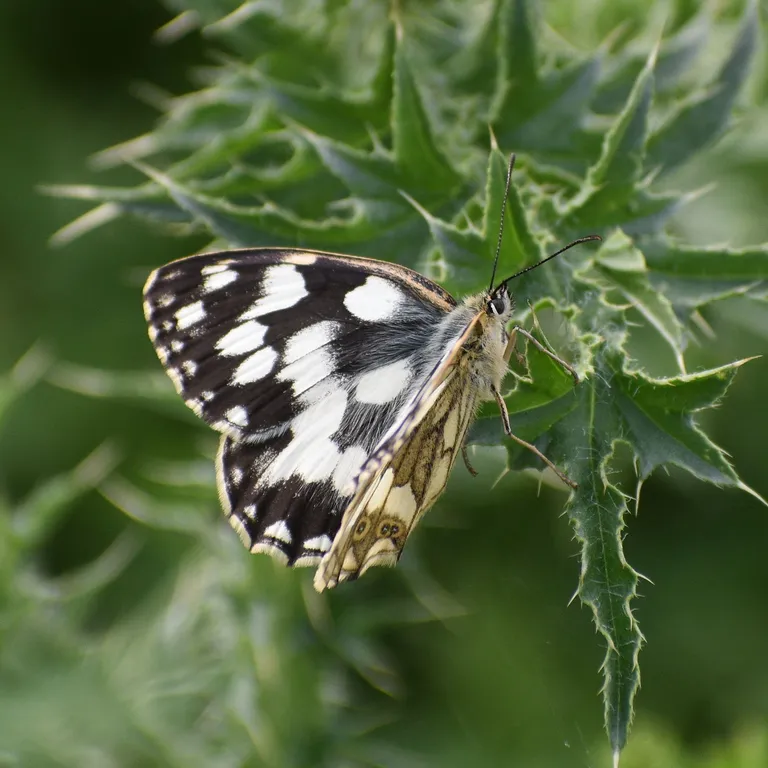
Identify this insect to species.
Melanargia galathea
